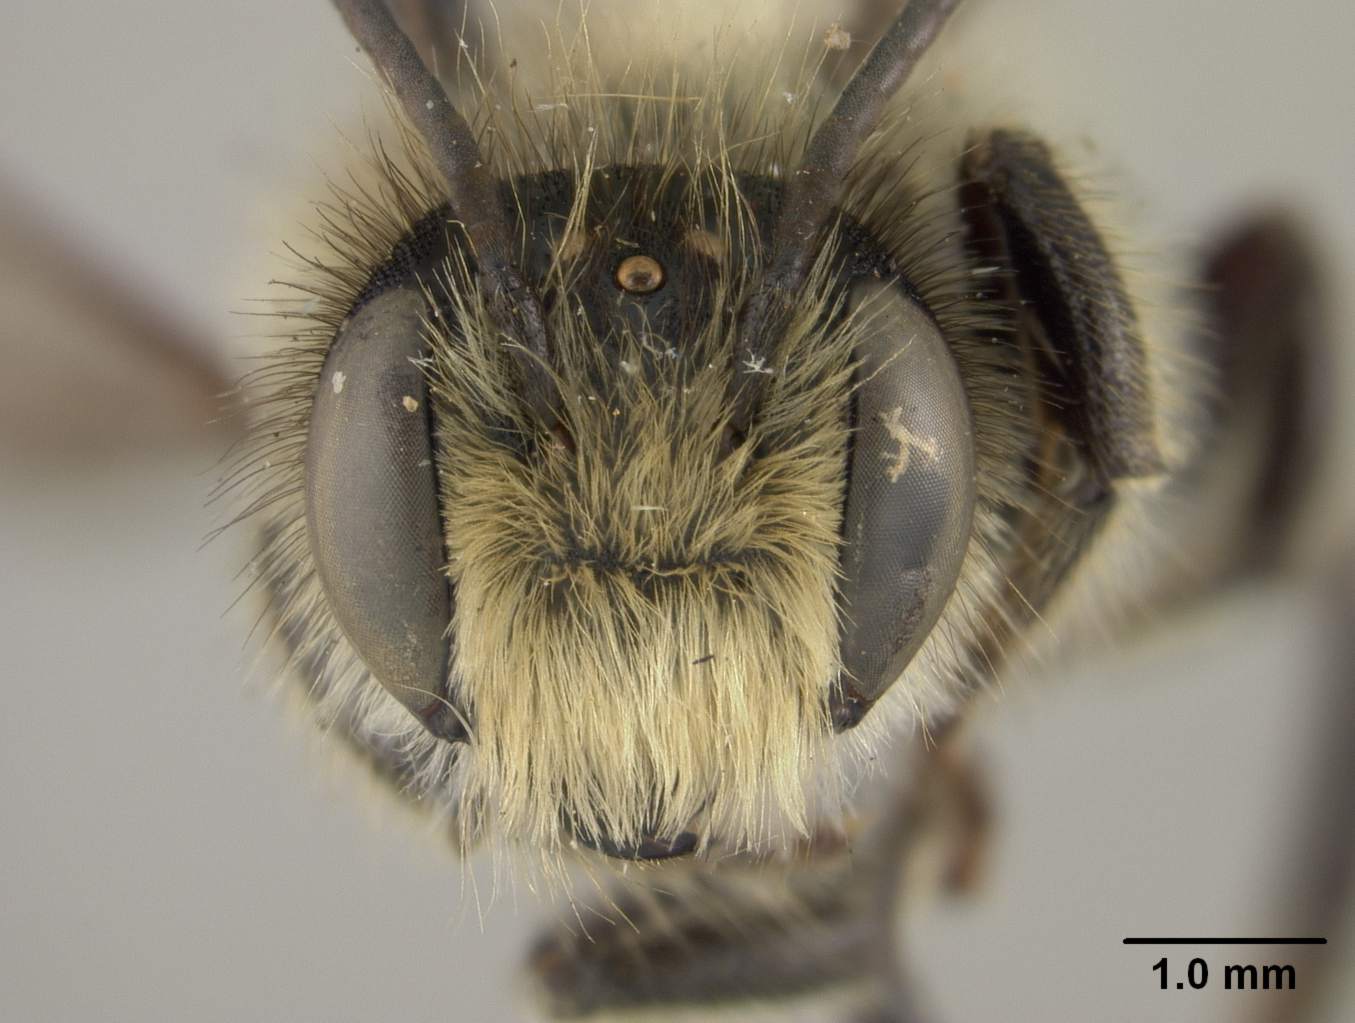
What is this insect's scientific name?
Megachile lignisecula
